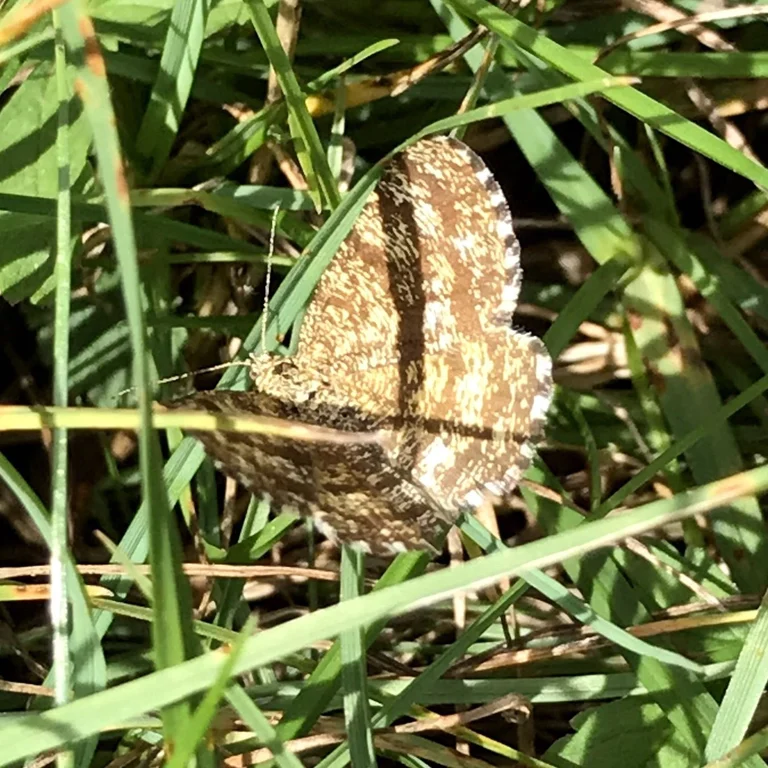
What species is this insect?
Ematurga atomaria
